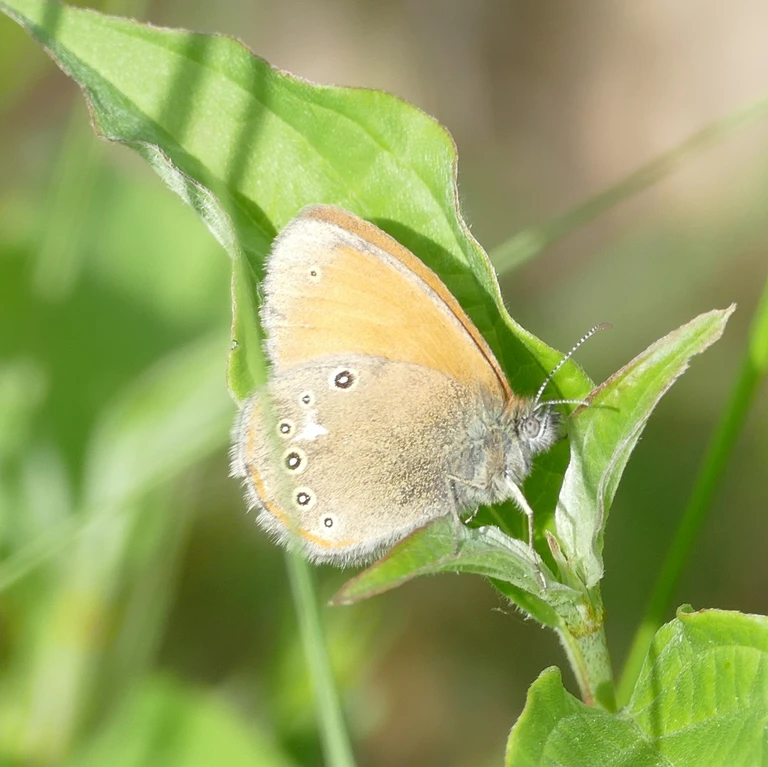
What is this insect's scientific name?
Coenonympha glycerion (also Coenonympha iphis)
